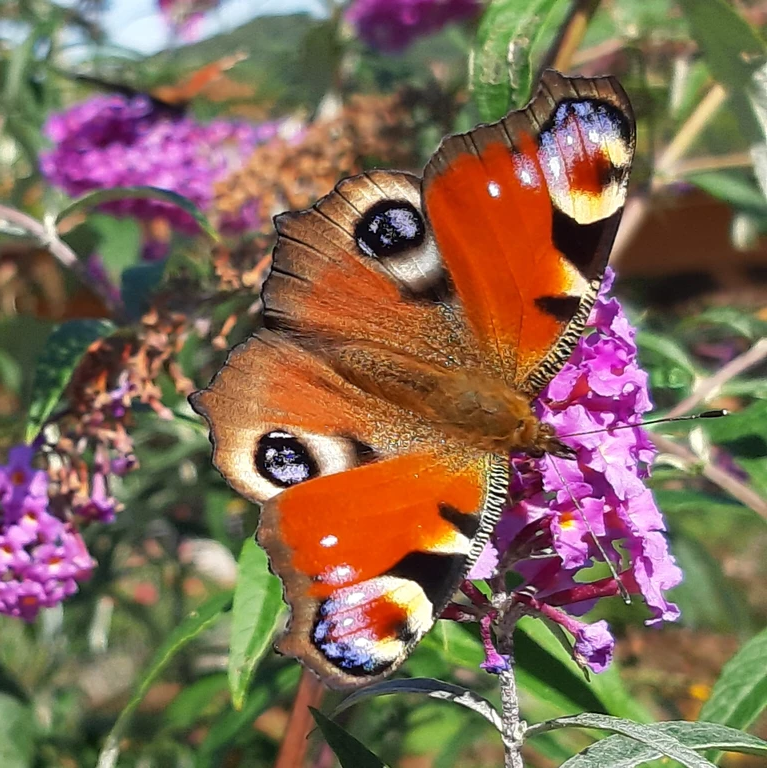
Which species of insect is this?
Aglais io
